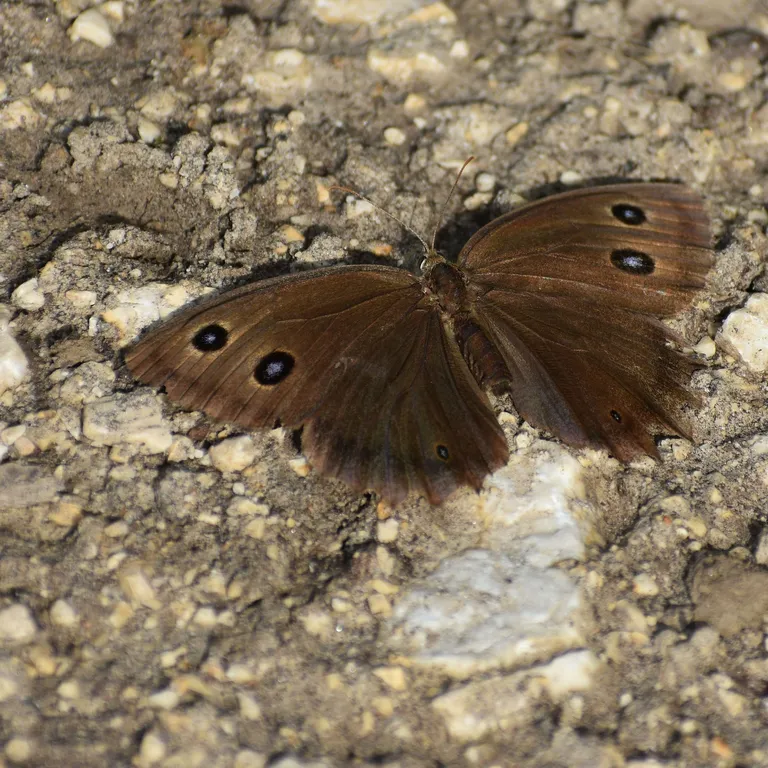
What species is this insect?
Minois dryas
